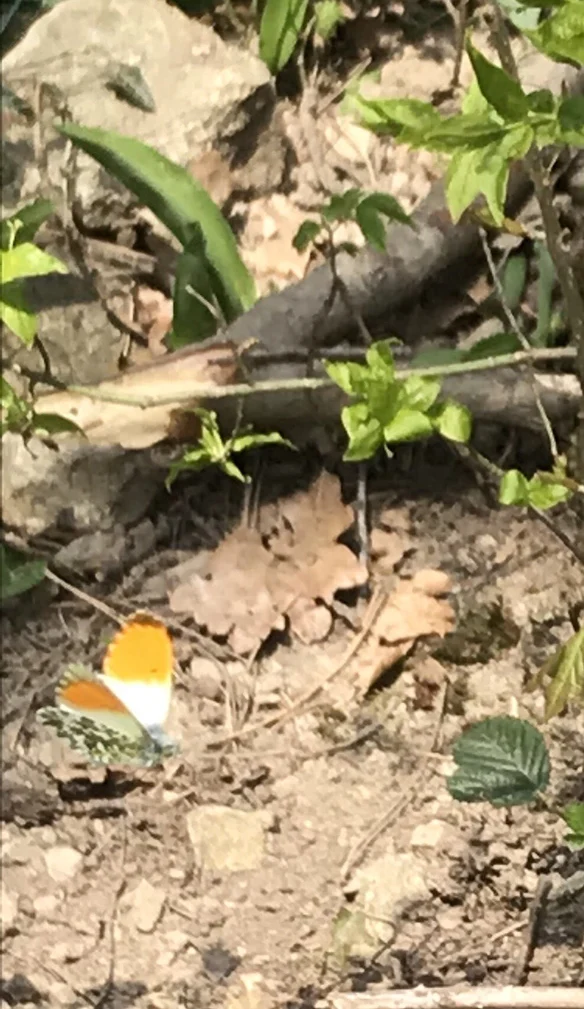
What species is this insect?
Anthocharis cardamines
